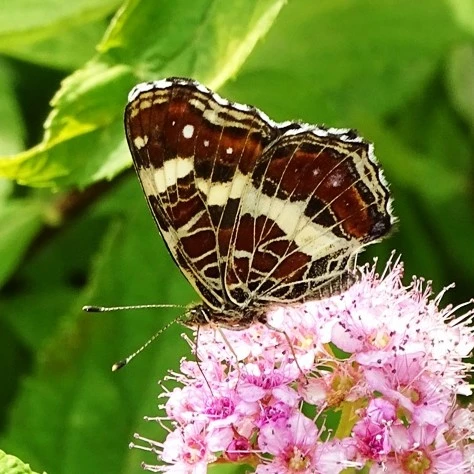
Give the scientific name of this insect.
Araschnia levana
